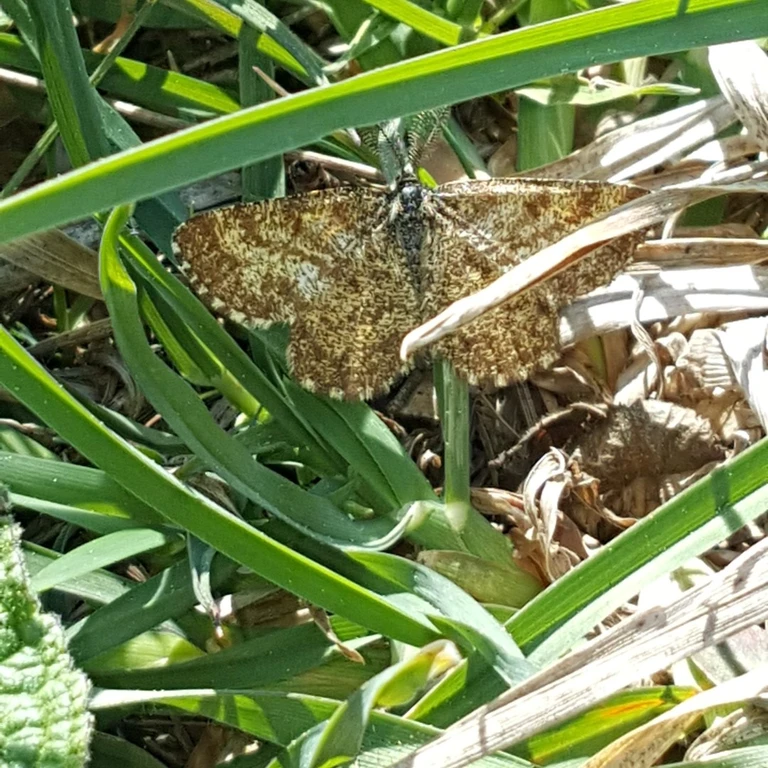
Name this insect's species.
Ematurga atomaria
